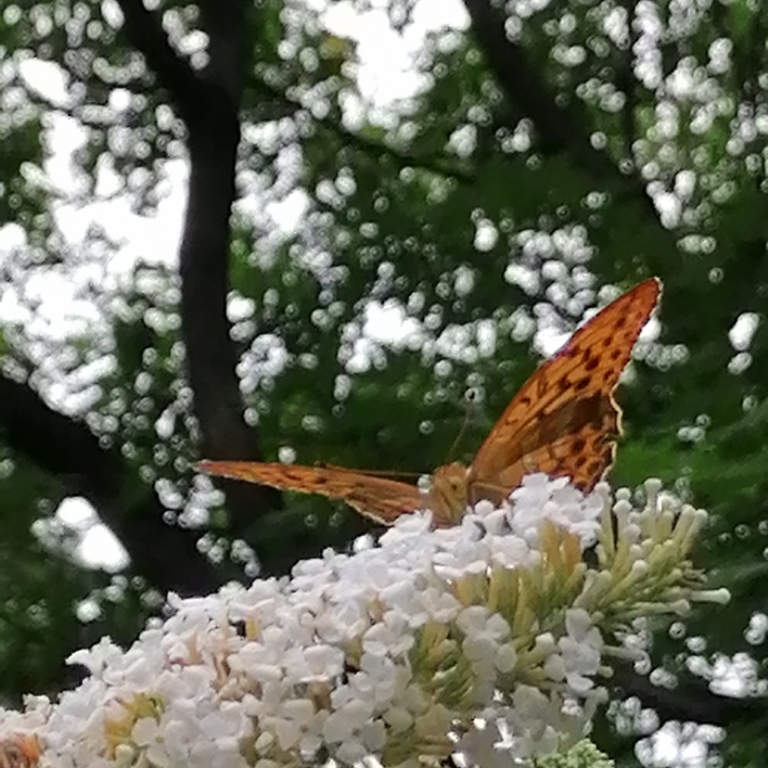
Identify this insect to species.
Argynnis paphia
